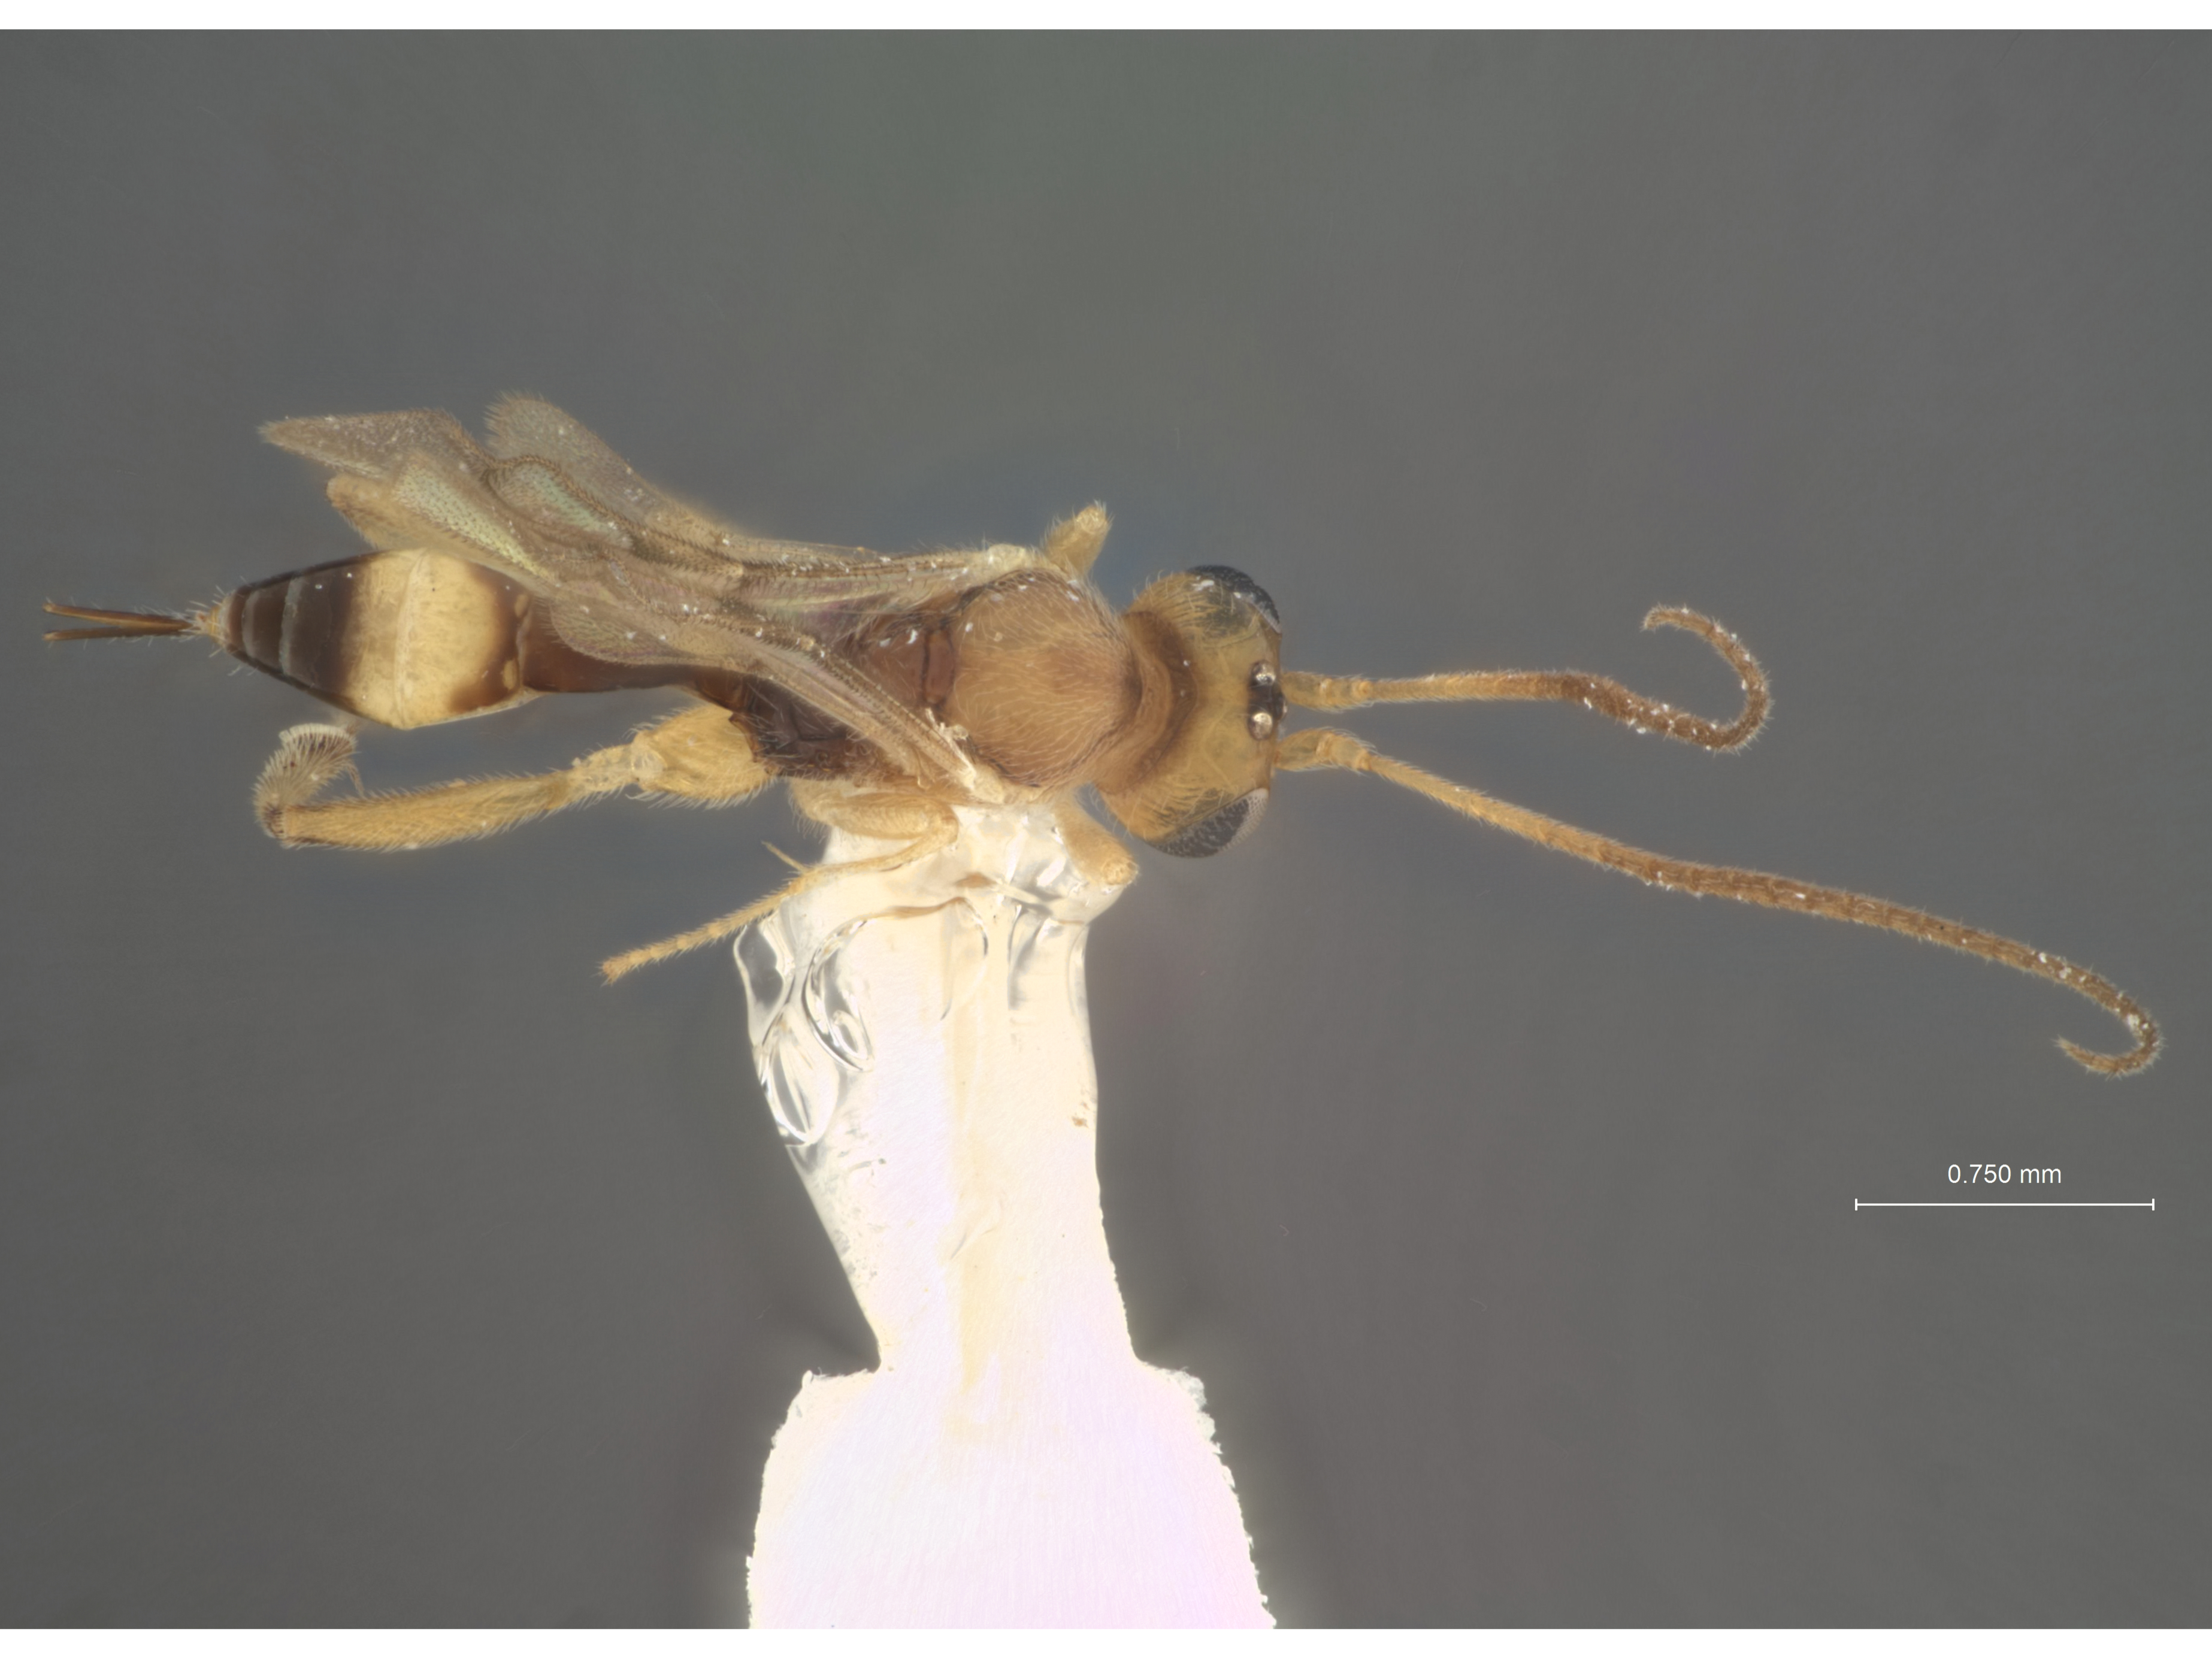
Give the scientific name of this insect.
Mesochorus pusillus
